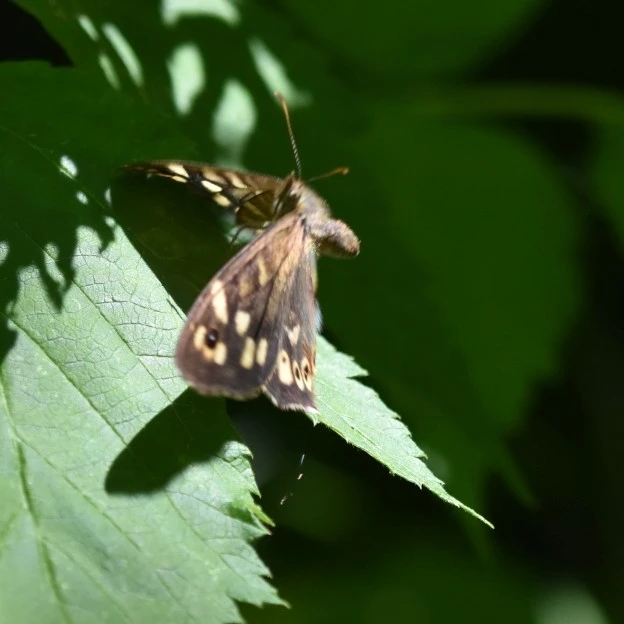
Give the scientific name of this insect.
Pararge aegeria
